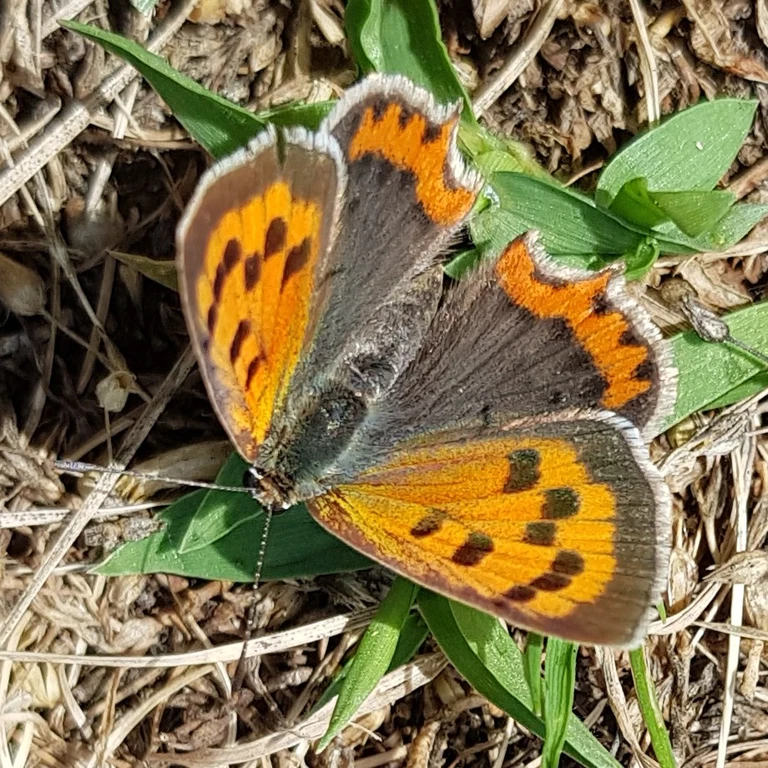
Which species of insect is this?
Lycaena phlaeas
